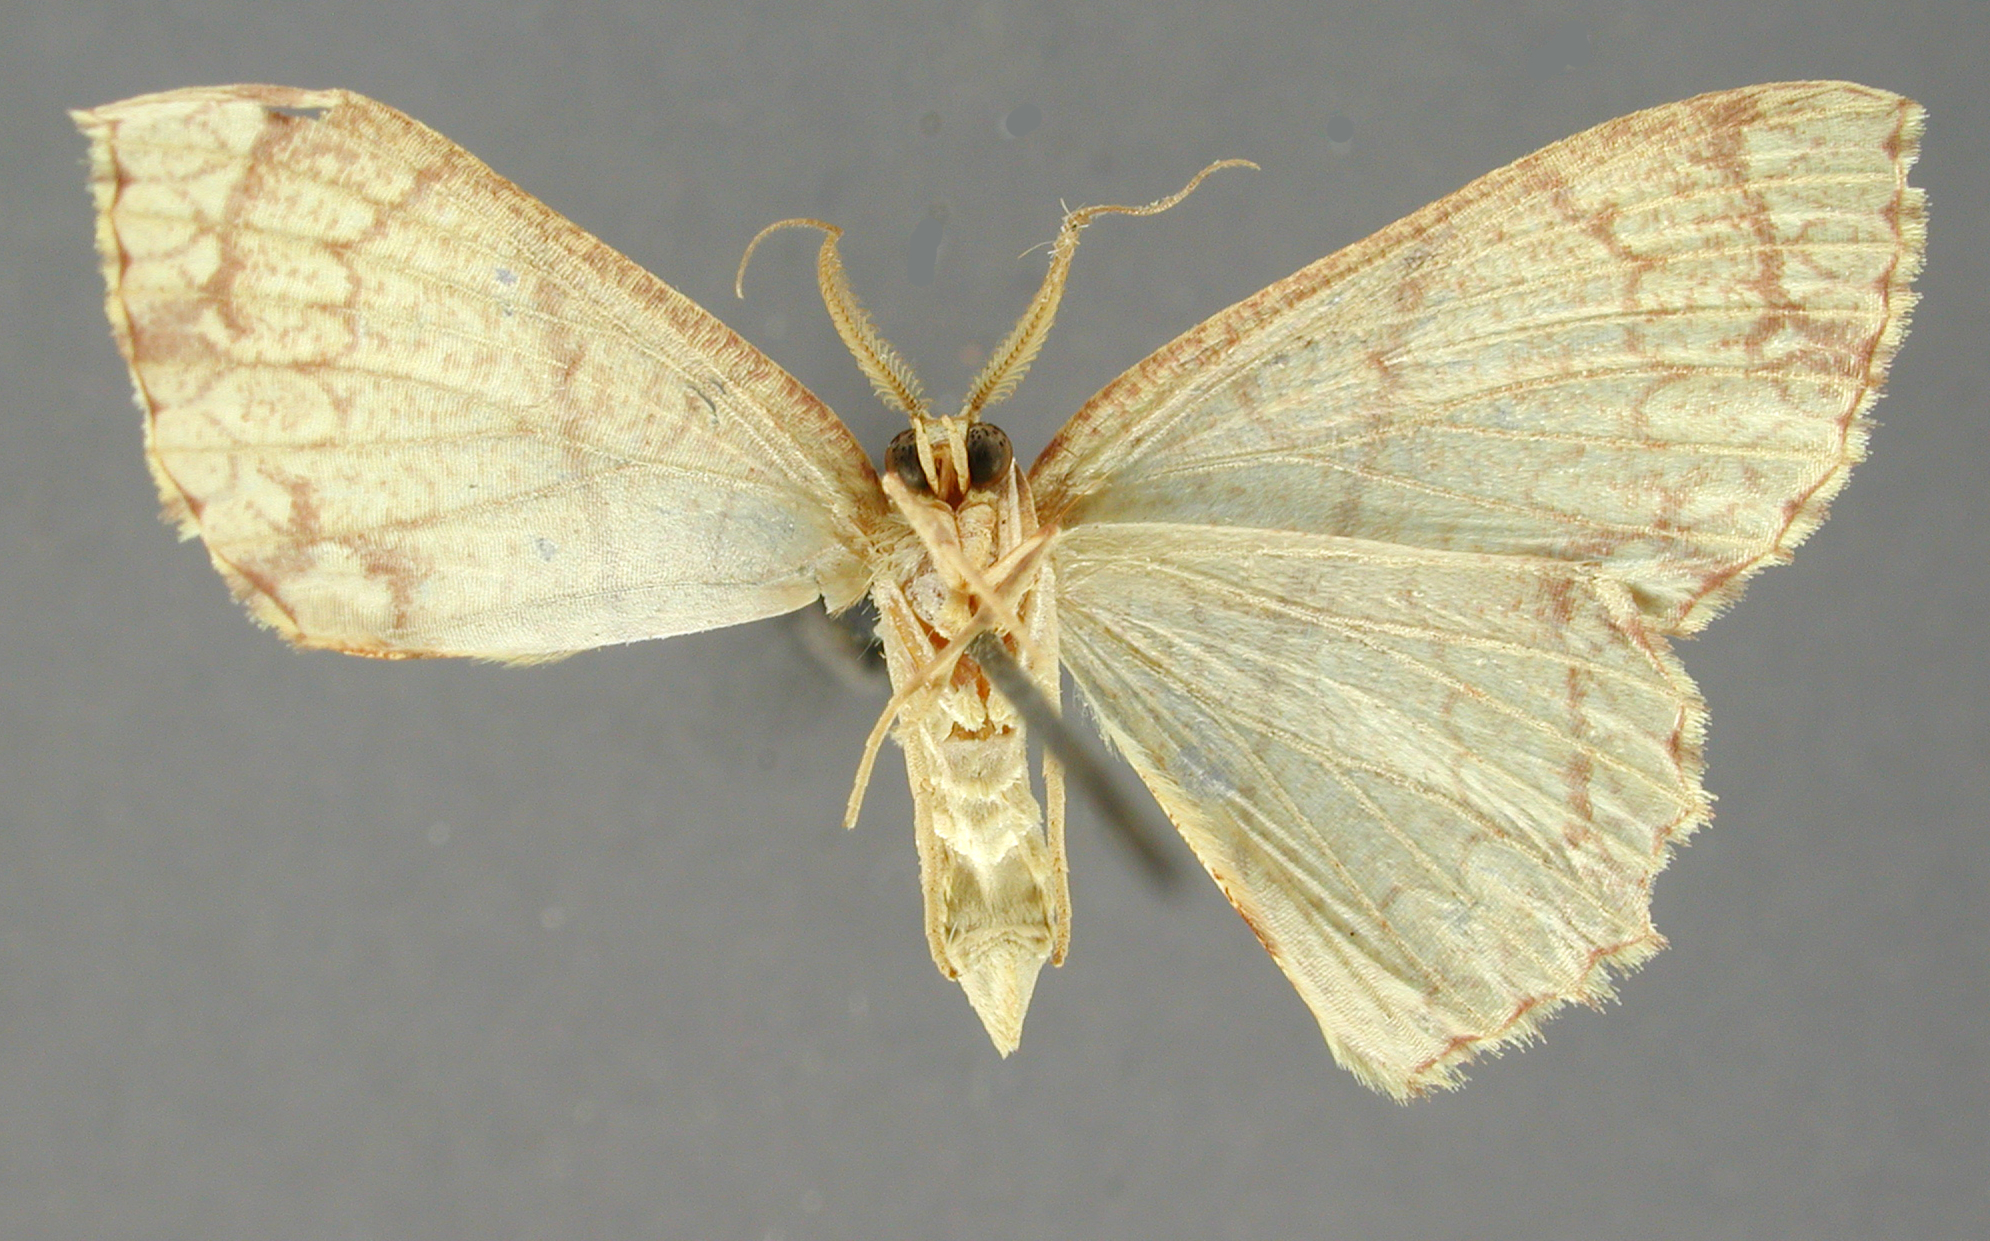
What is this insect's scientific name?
Anisodes insigniata
